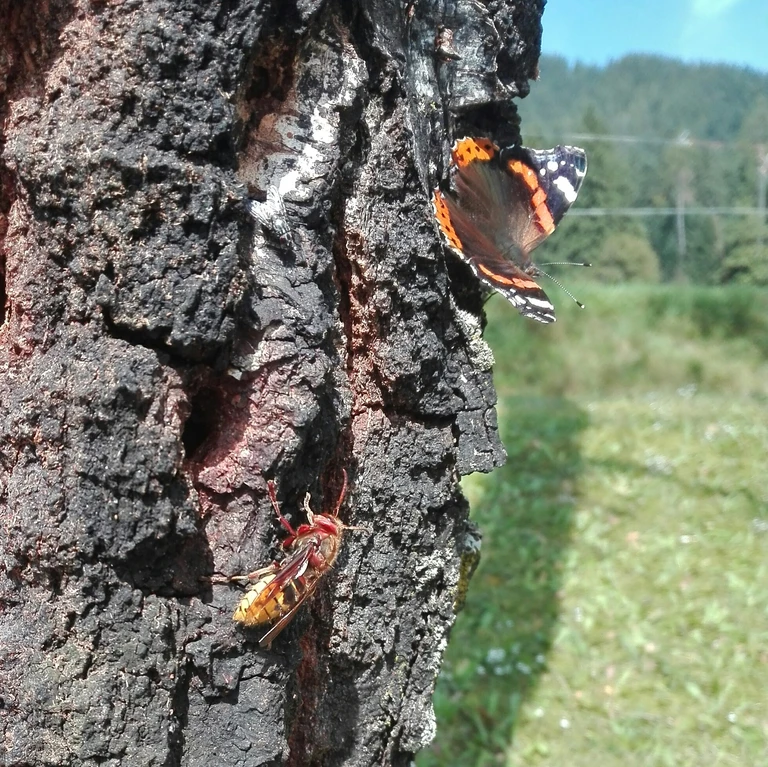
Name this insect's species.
Vanessa atalanta
